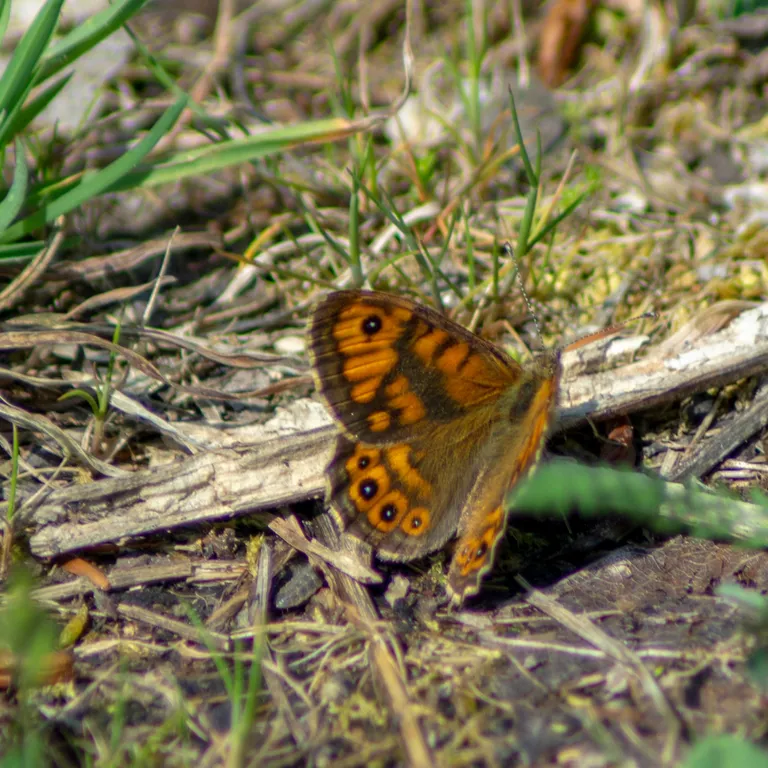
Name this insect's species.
Lasiommata megera (also Pararge megera)
